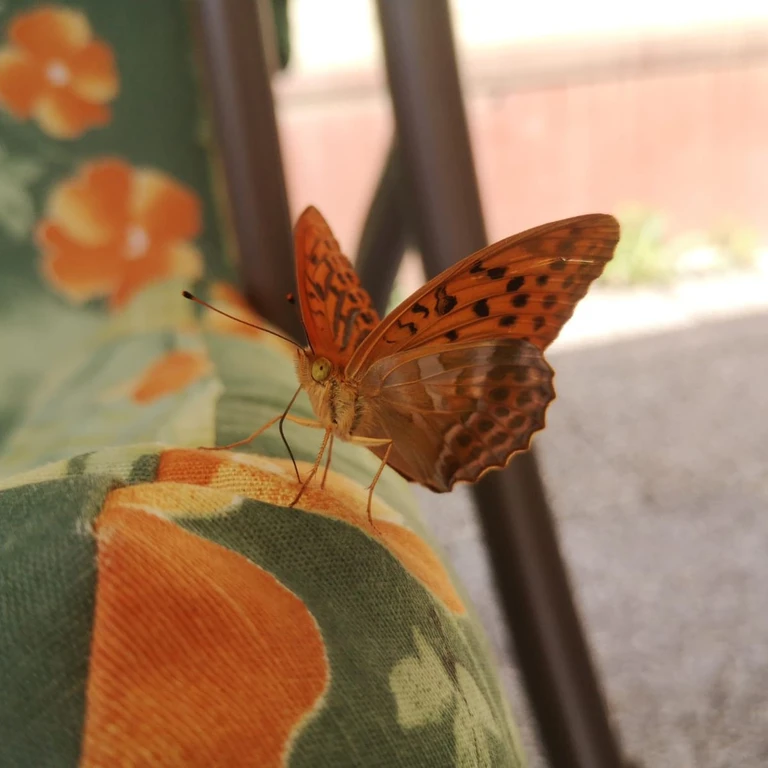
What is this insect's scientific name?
Argynnis paphia
